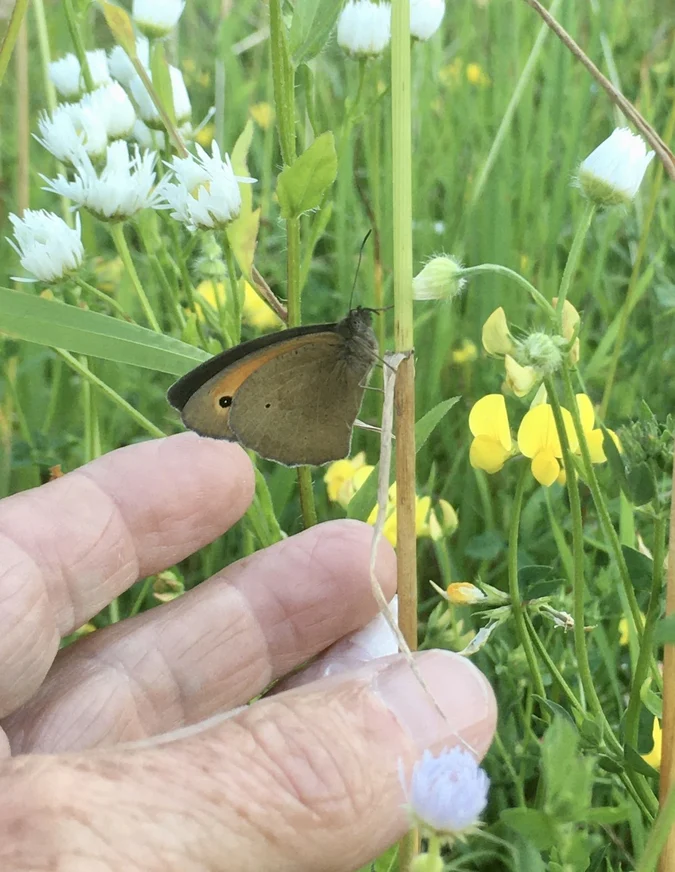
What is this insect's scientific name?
Maniola jurtina
